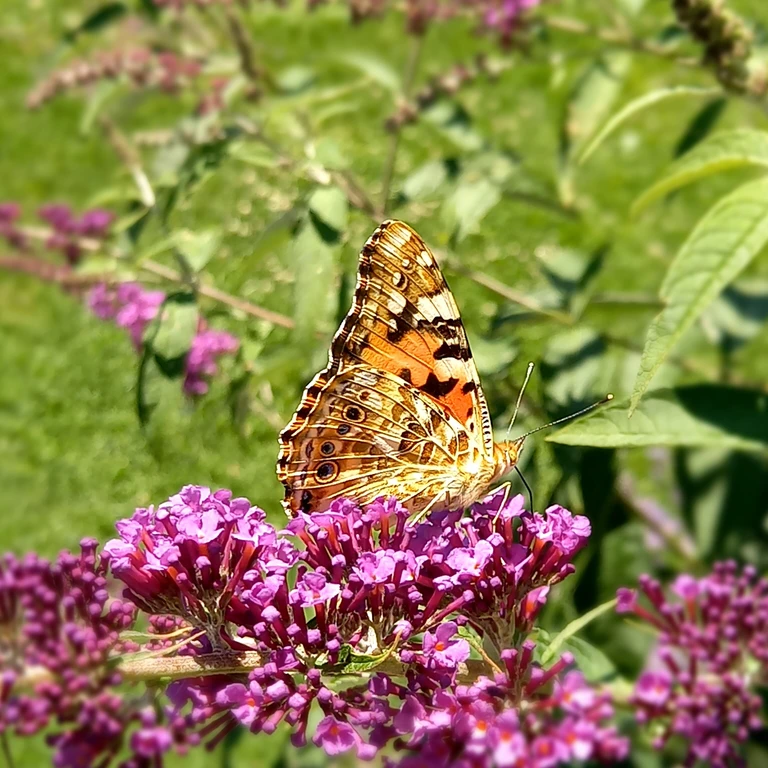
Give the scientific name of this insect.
Vanessa cardui
